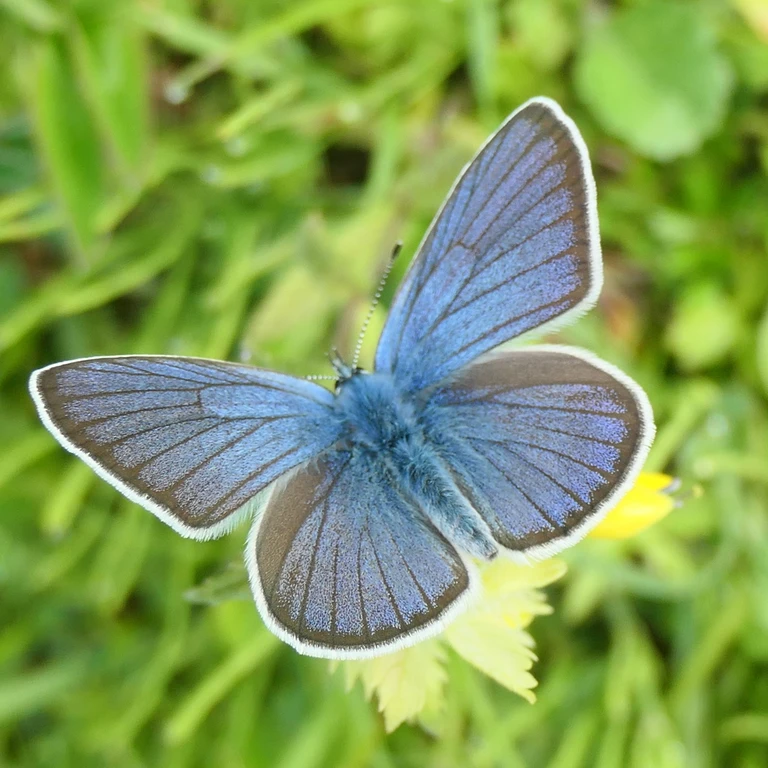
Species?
Cyaniris semiargus
